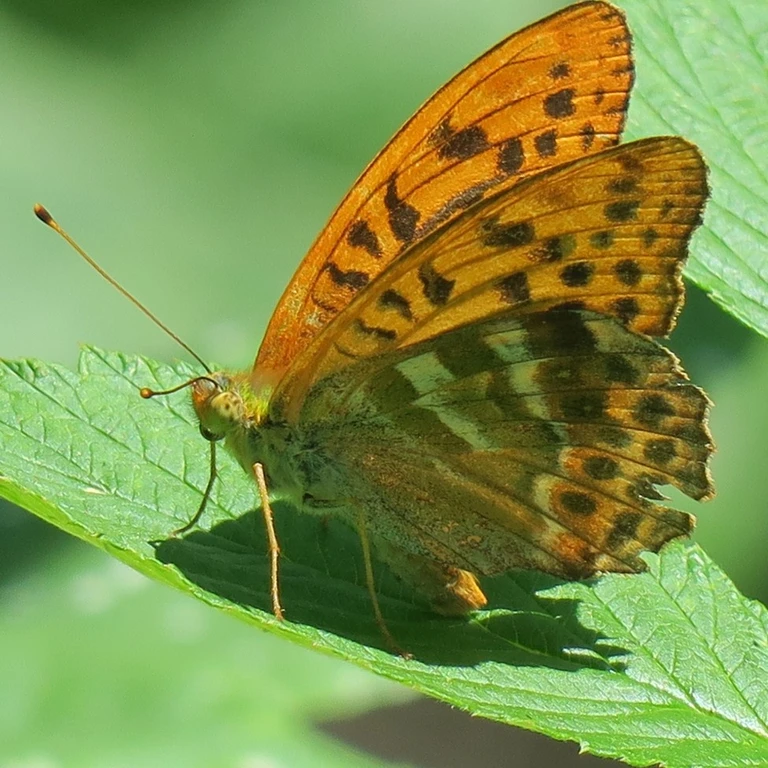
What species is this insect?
Argynnis paphia
